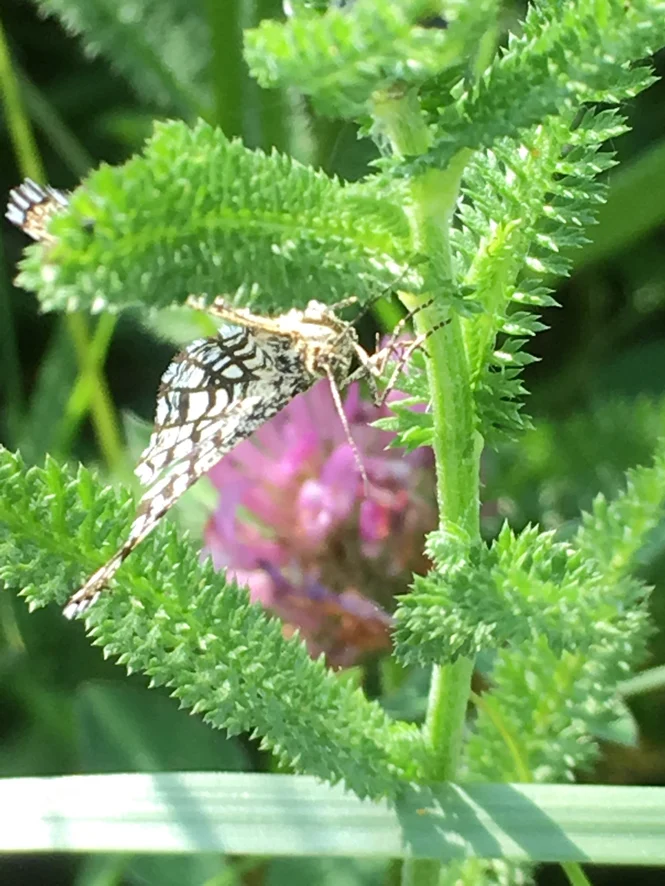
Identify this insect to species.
Chiasmia clathrata
